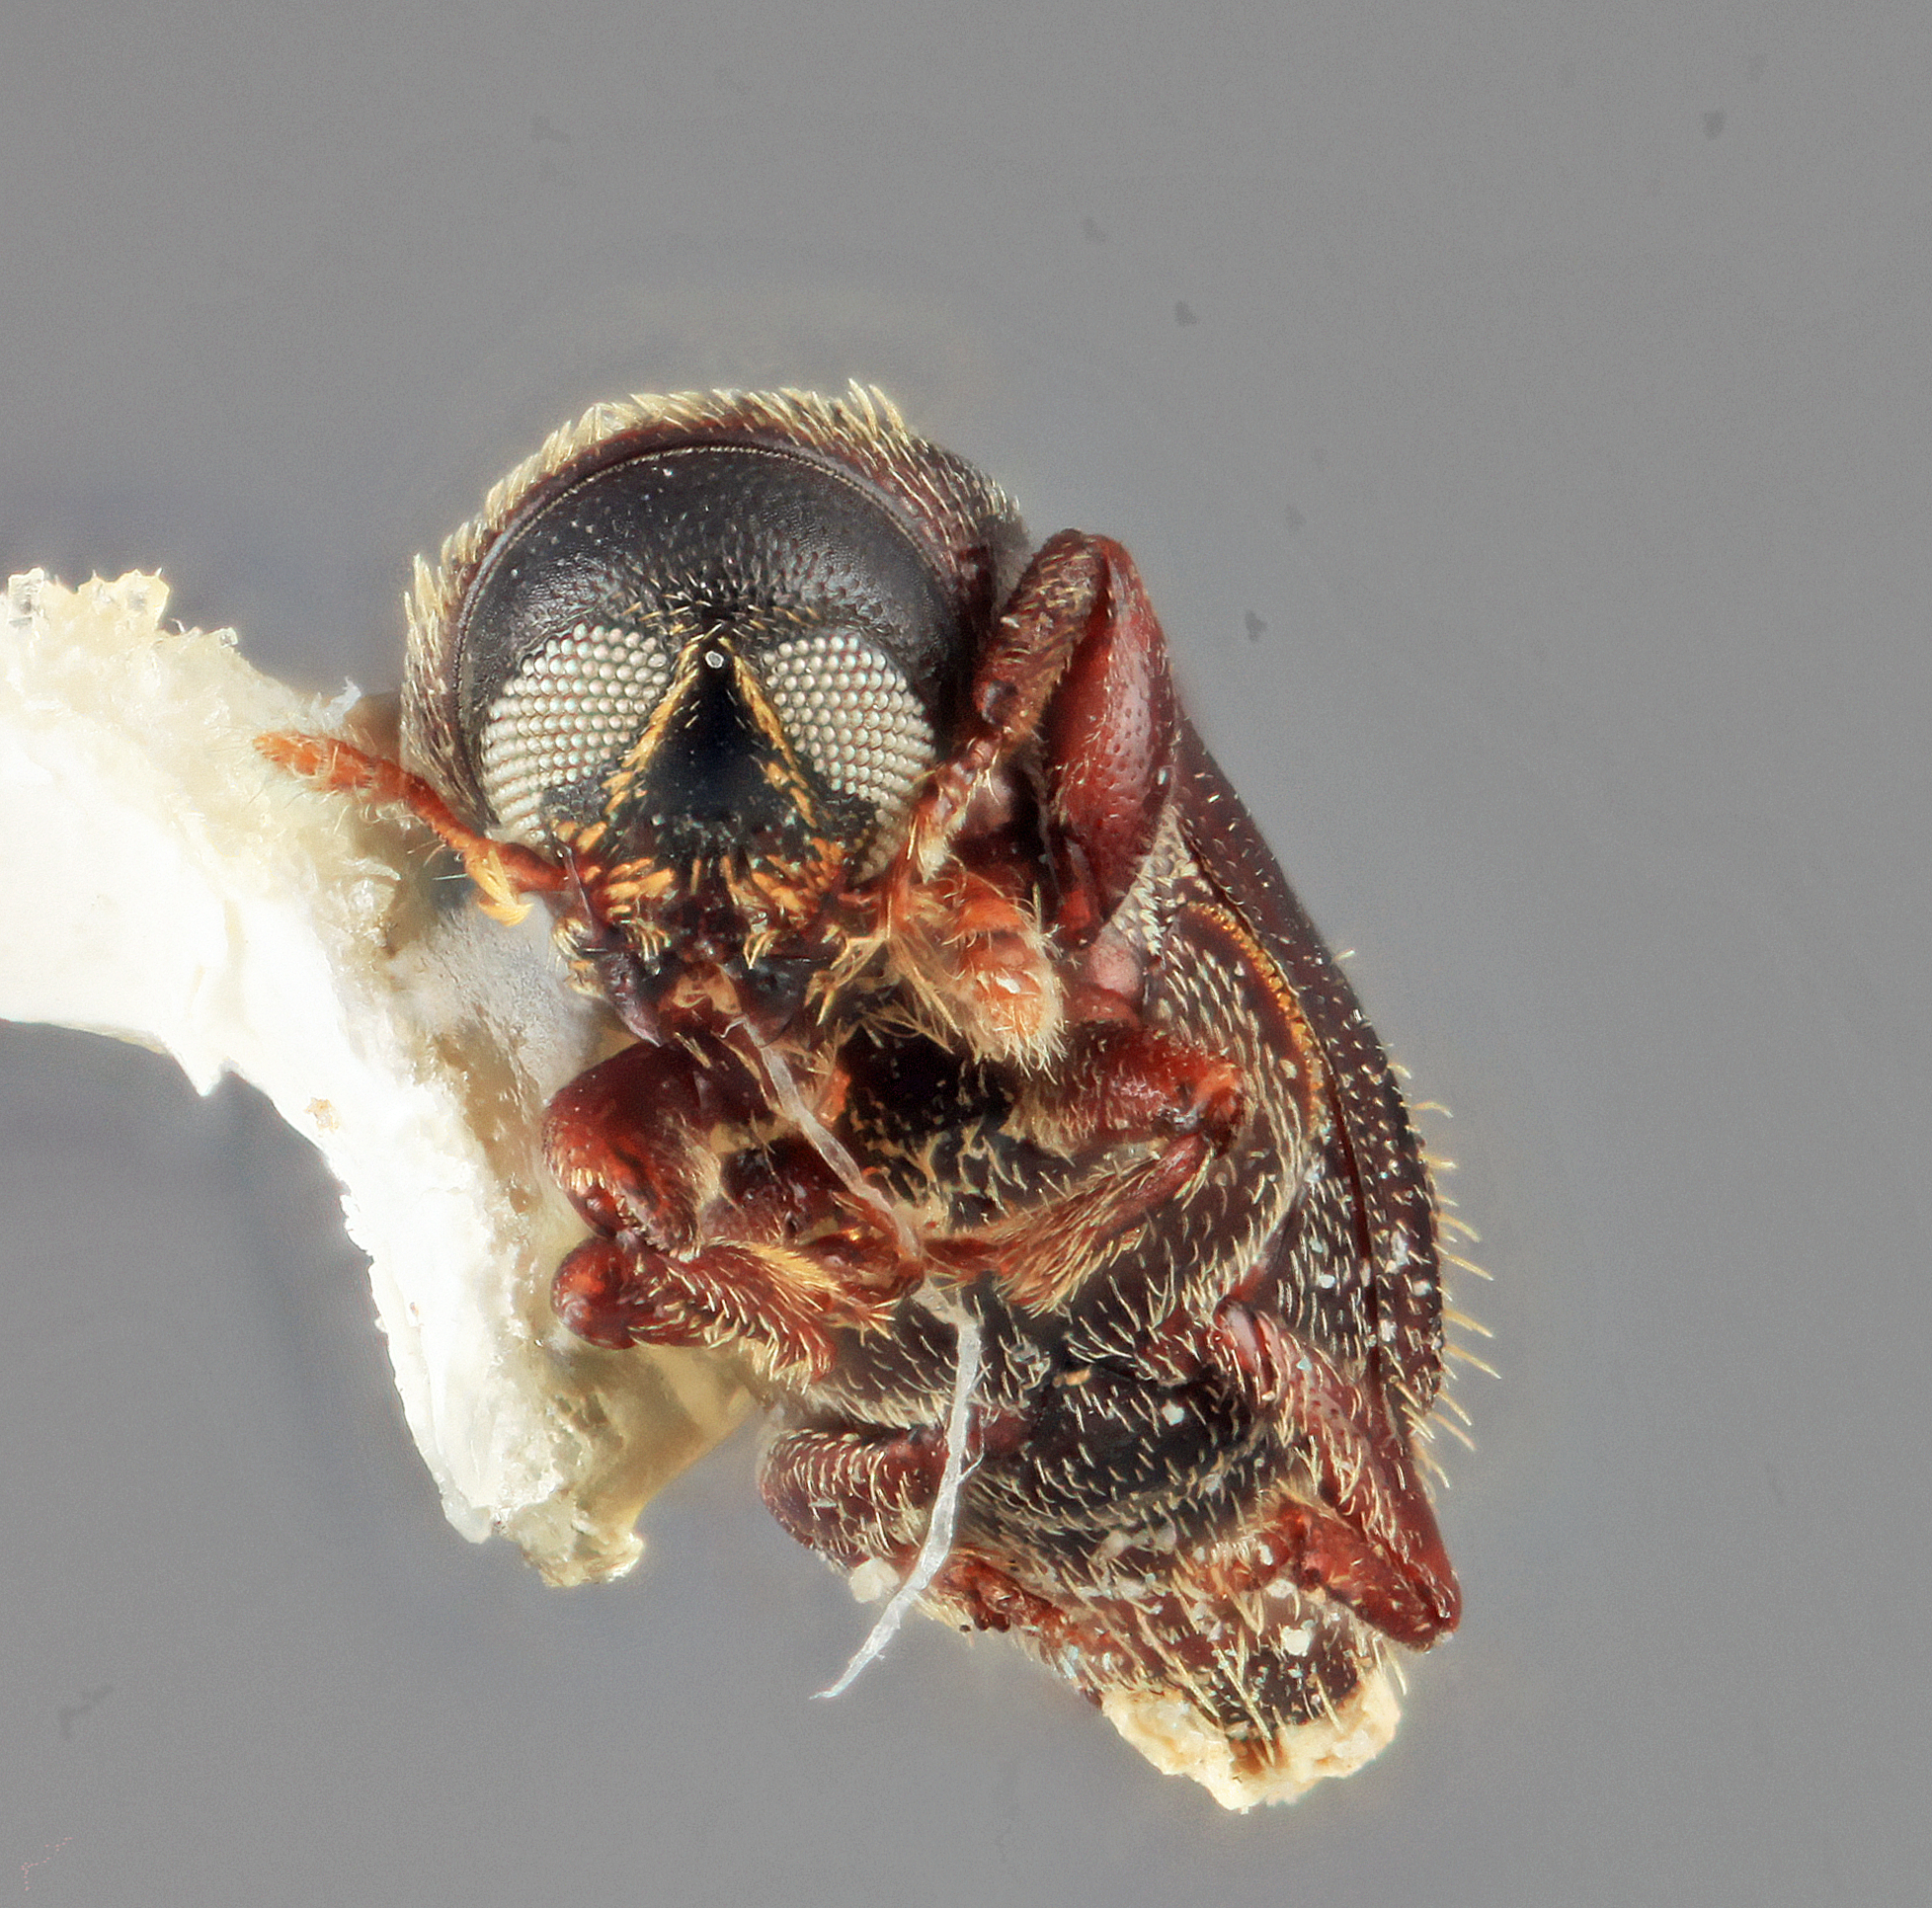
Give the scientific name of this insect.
Cnesinus electus
